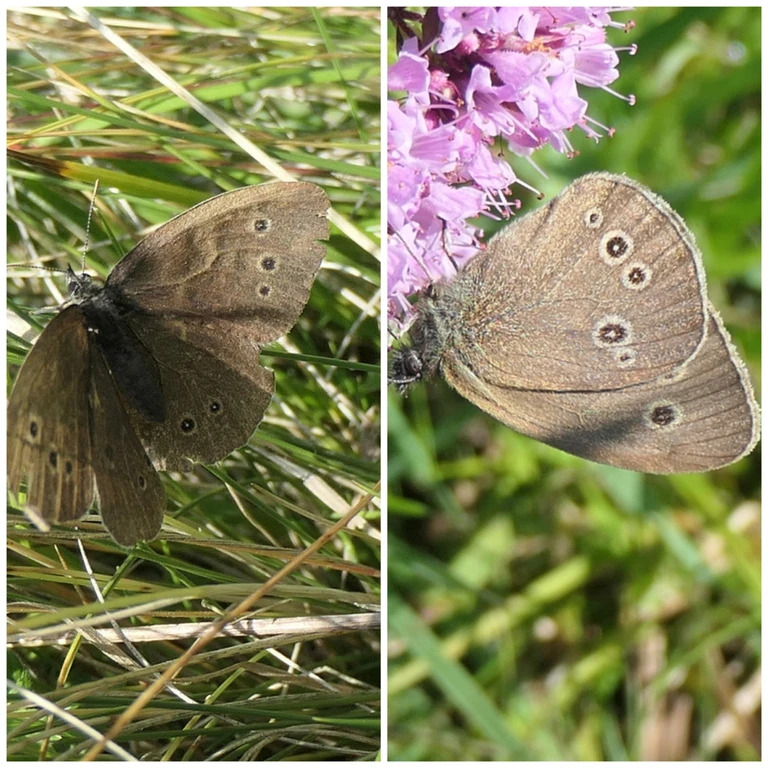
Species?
Aphantopus hyperantus
